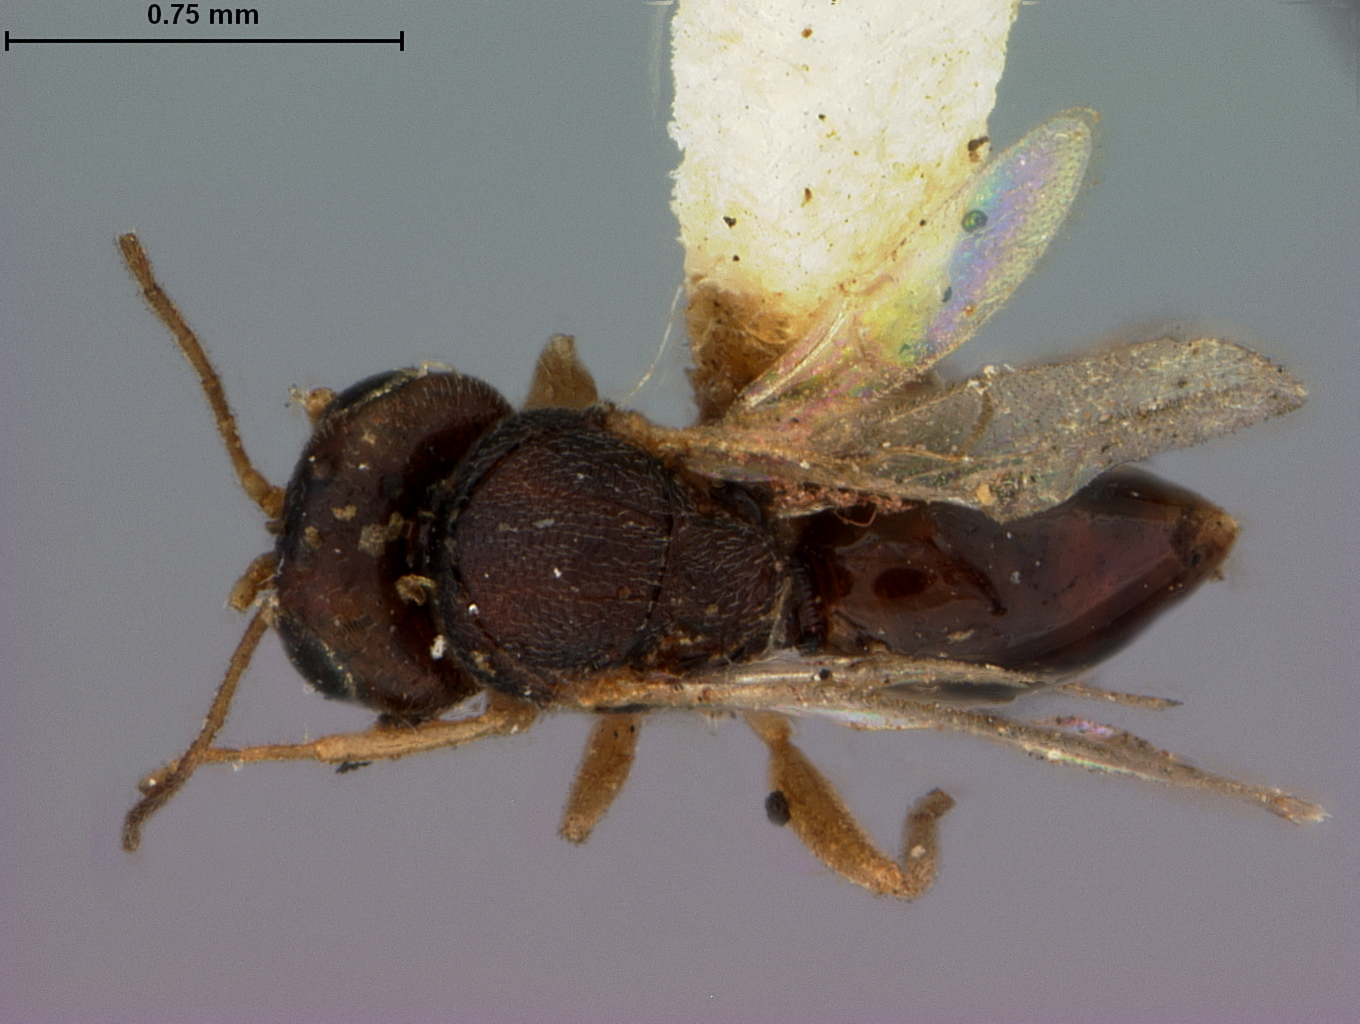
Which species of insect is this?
Ceroptres succinipedis
